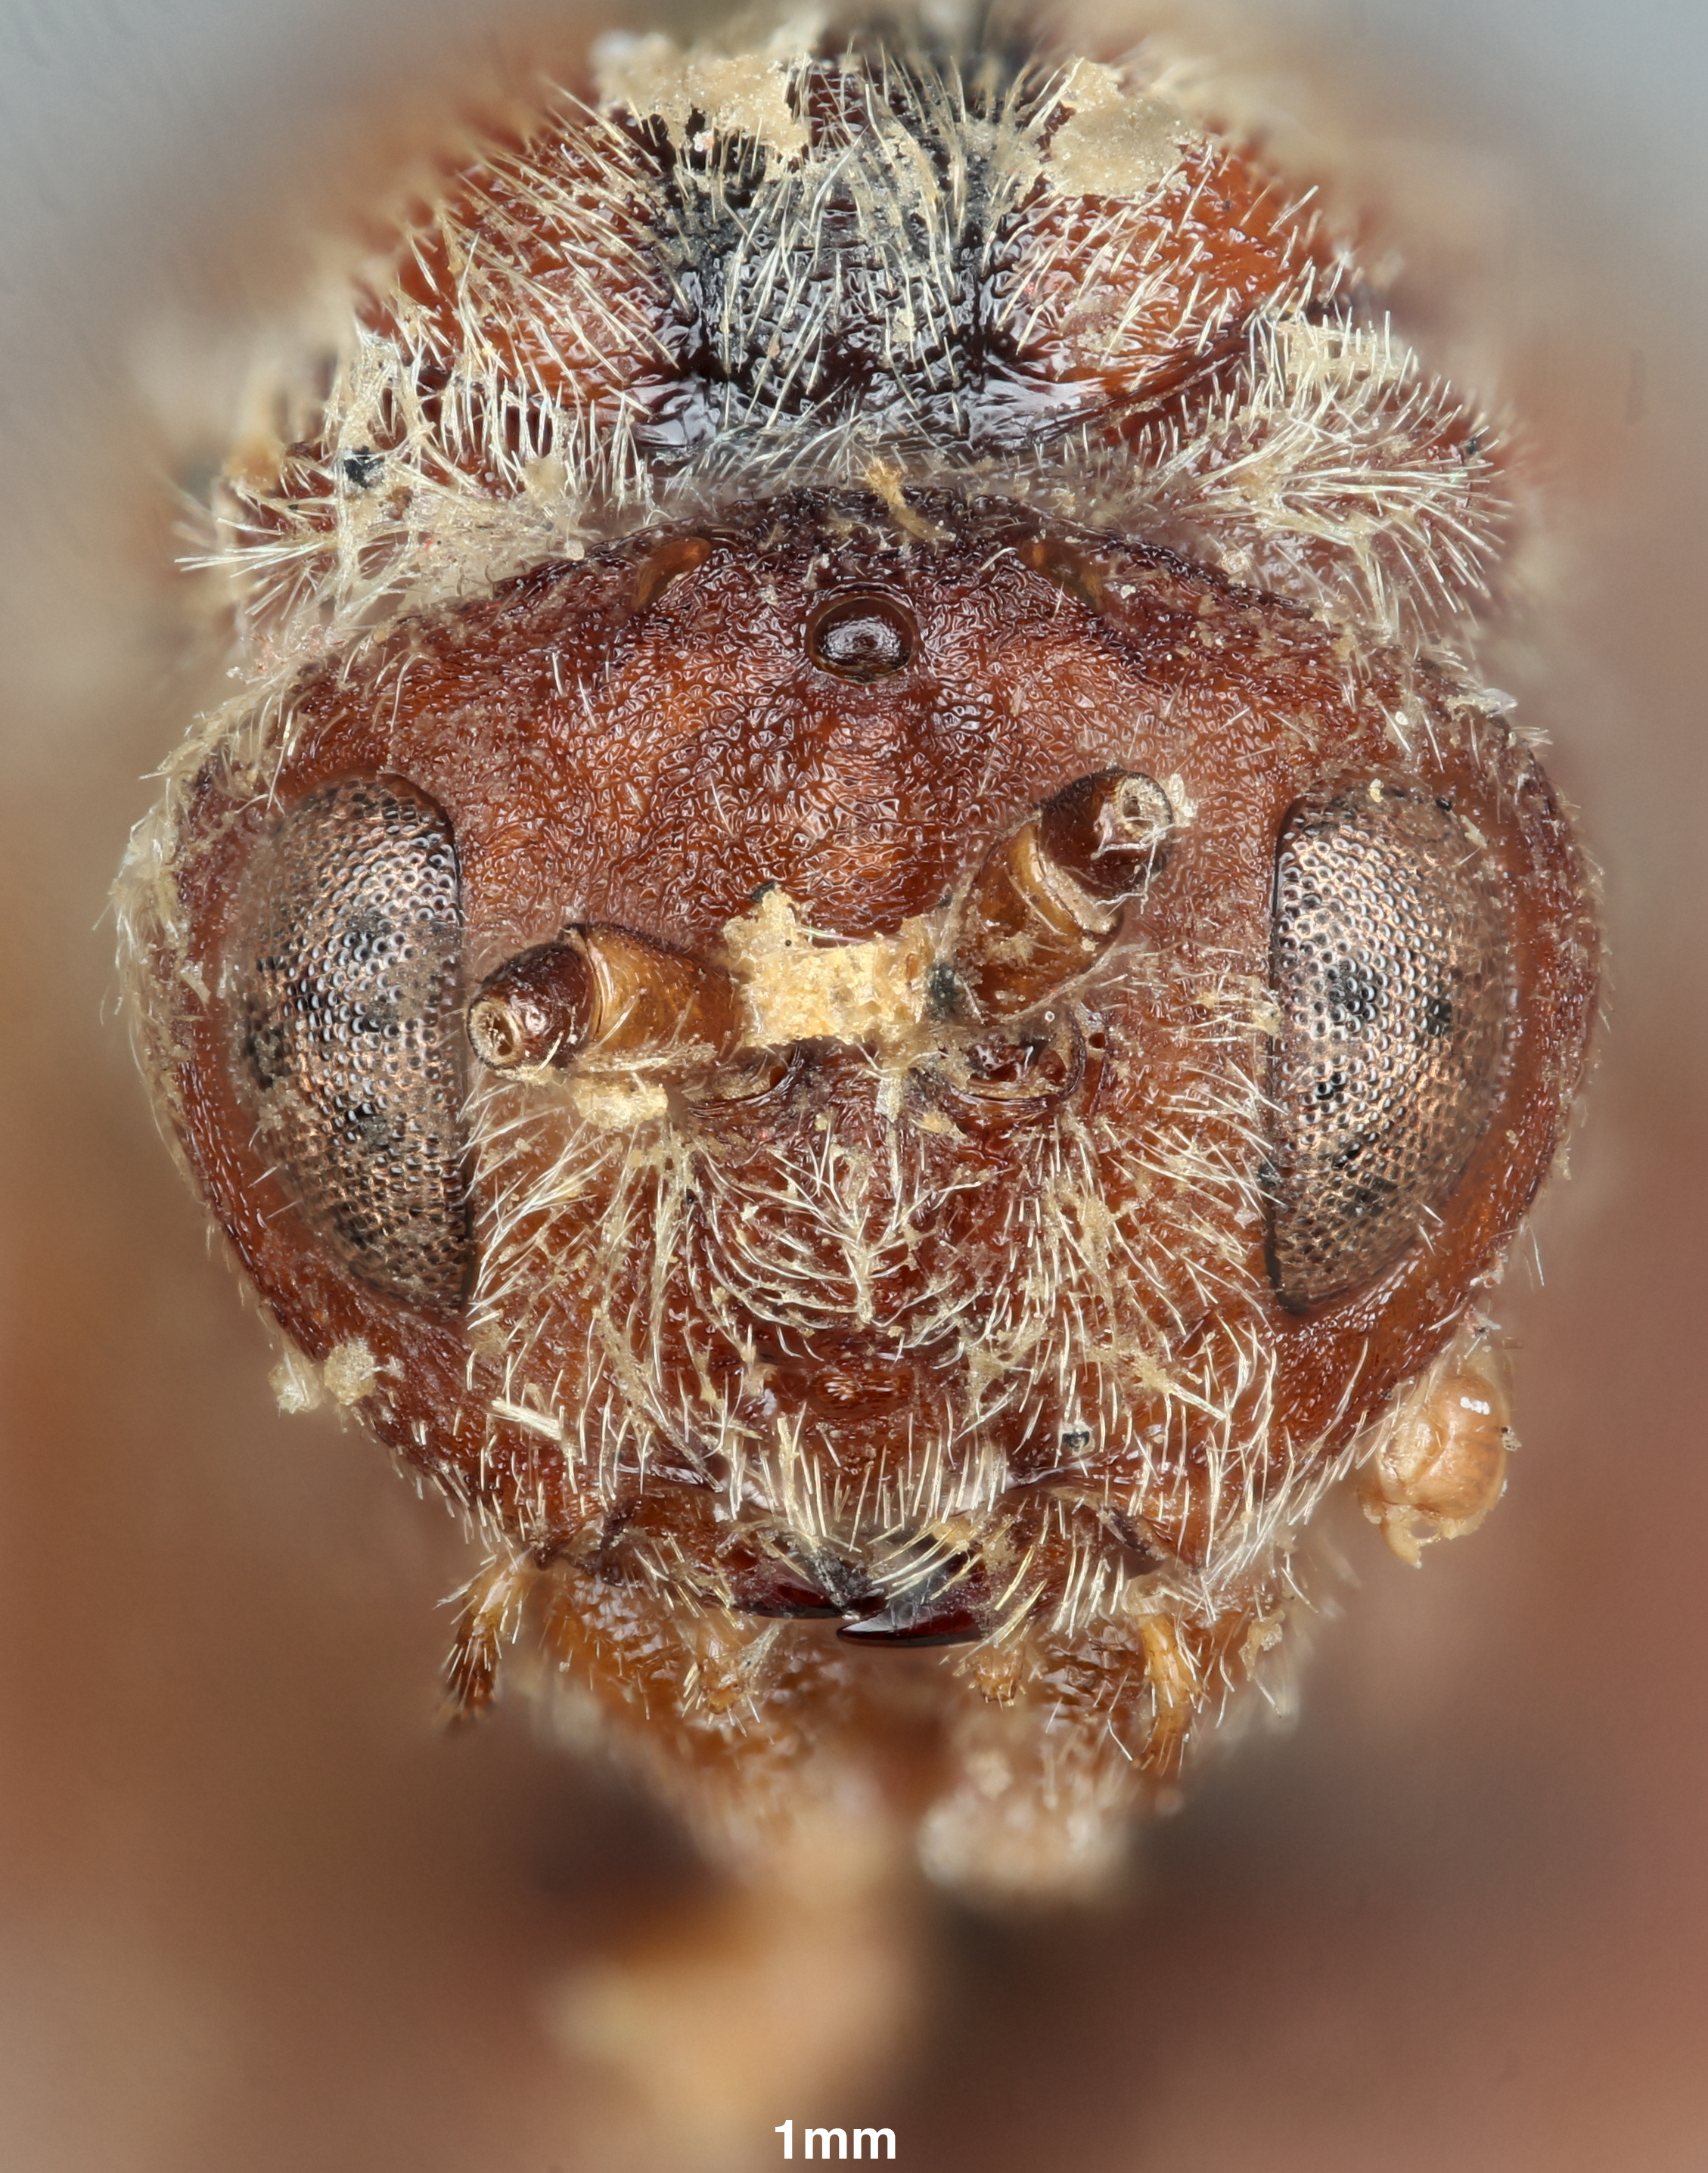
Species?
Cynips quercus
